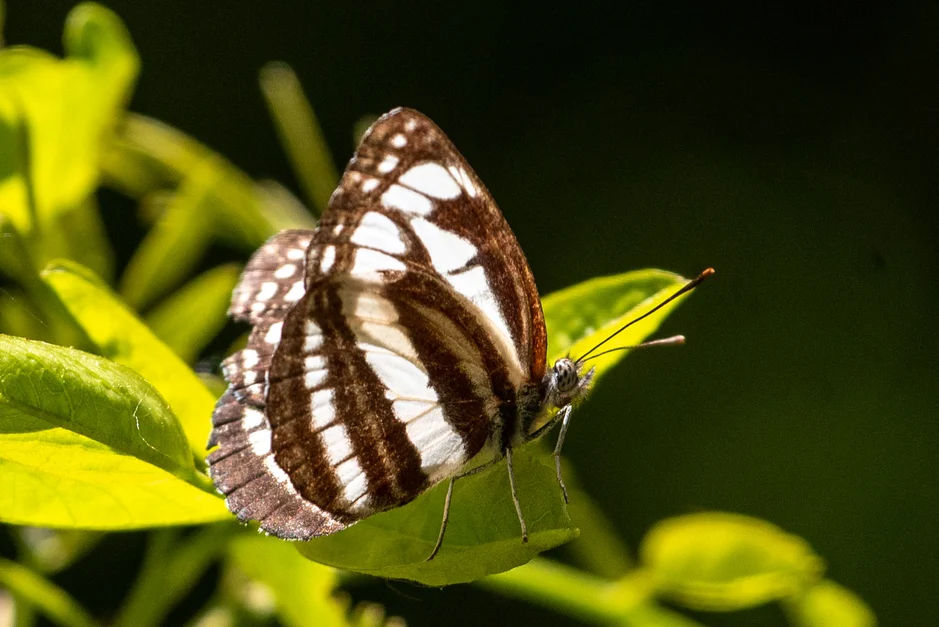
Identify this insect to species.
Neptis sappho
